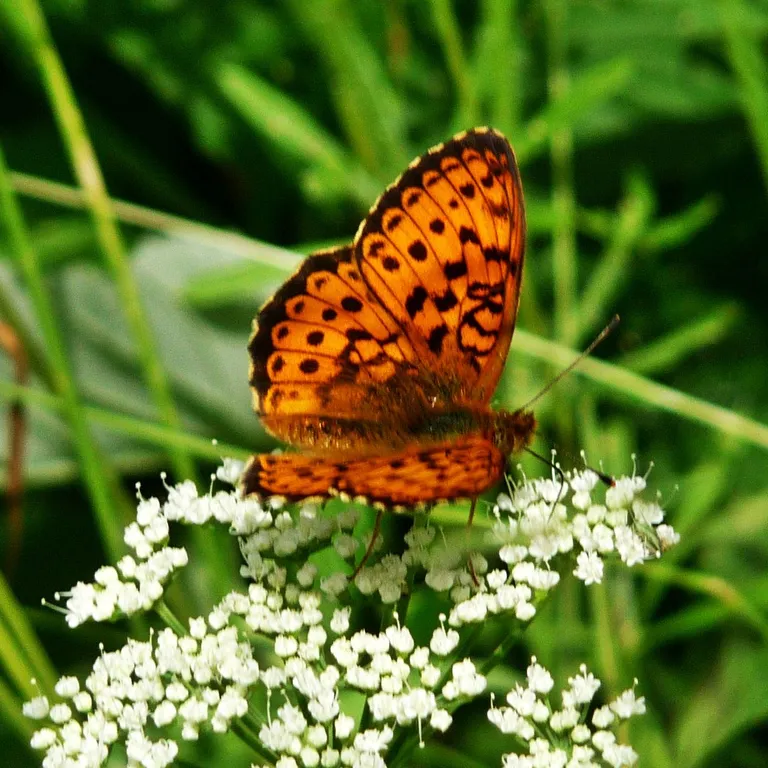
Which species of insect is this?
Brenthis ino
